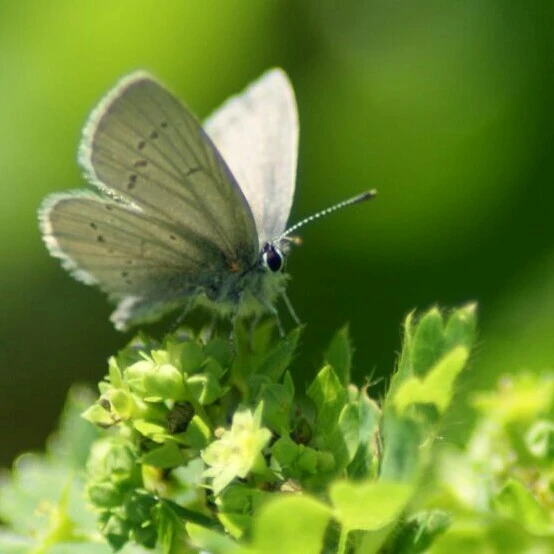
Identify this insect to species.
Cupido minimus
